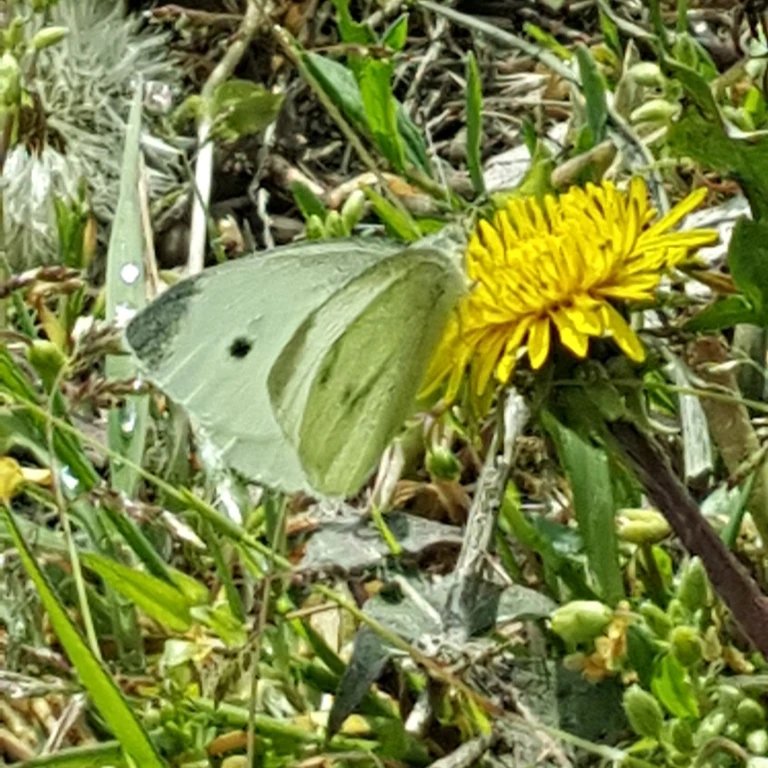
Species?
Pieris rapae
